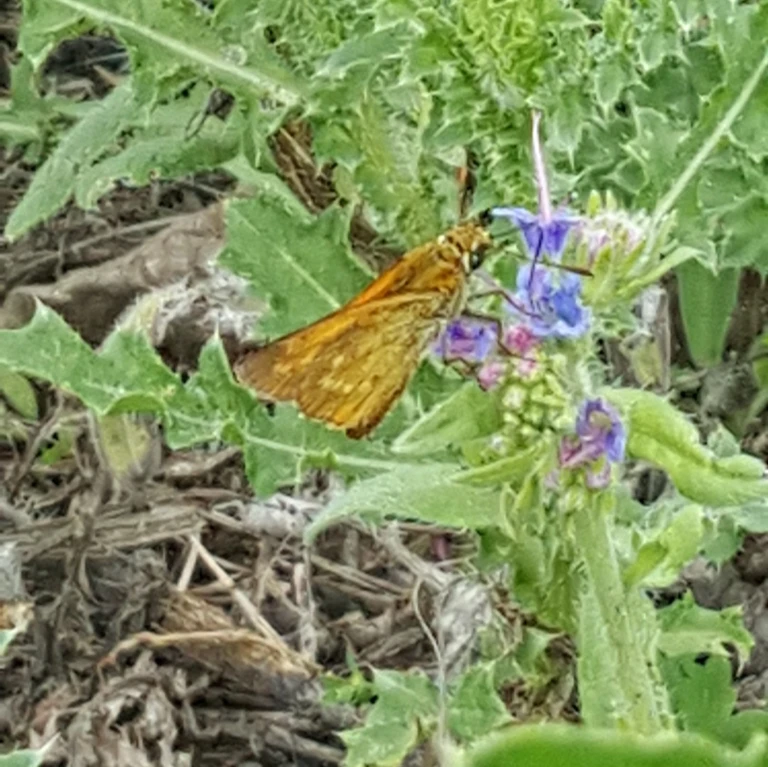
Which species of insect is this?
Ochlodes sylvanus (also Ochlodes venata)
